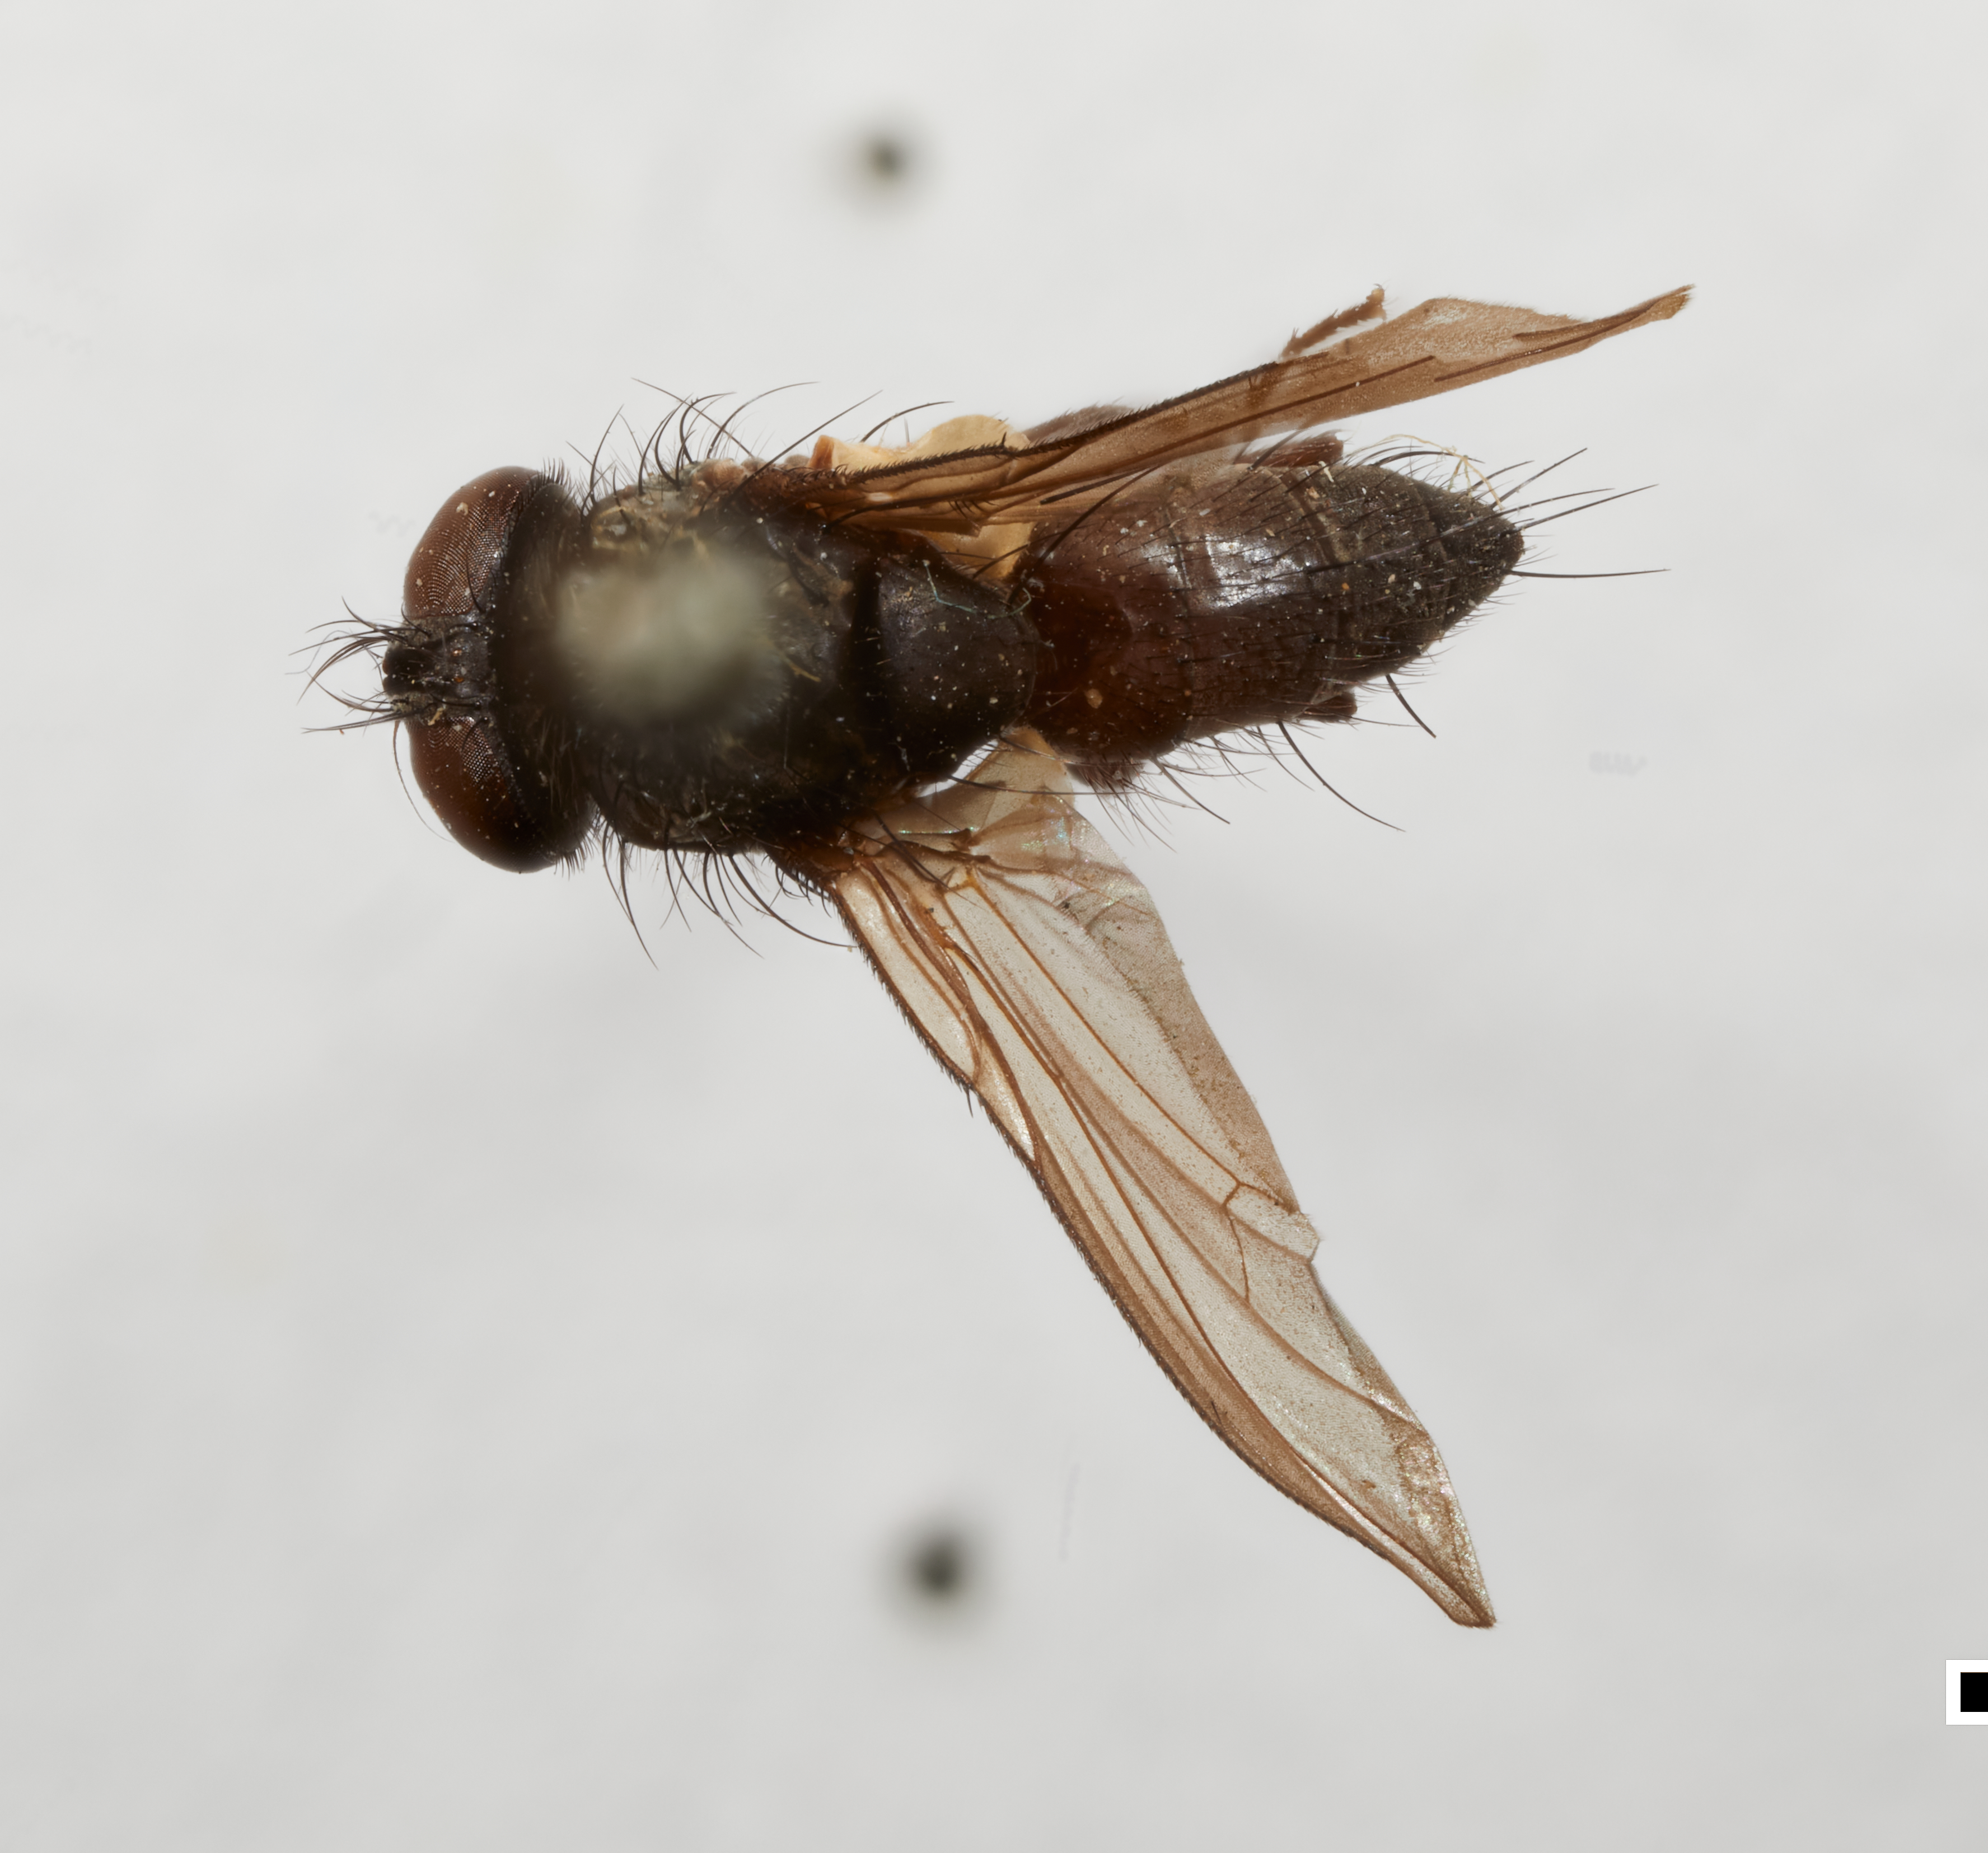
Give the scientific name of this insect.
Chaetonodexodes rafaeli
